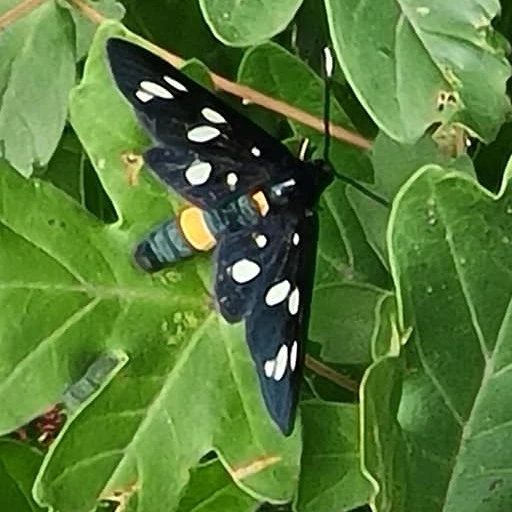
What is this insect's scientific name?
Amata phegea
